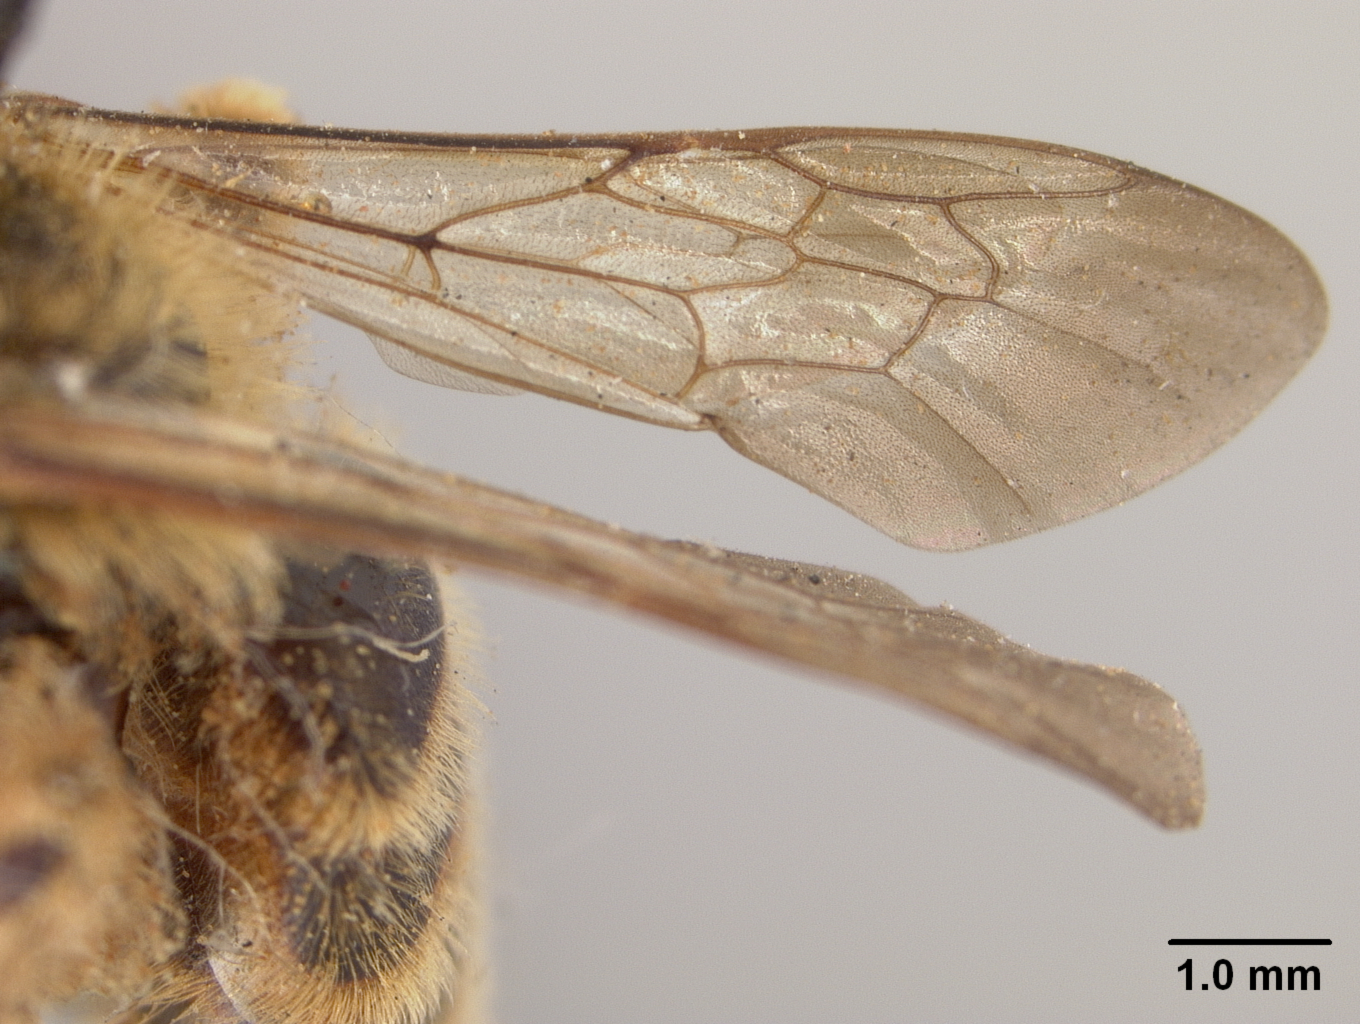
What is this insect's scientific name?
Andrena verbesinae
